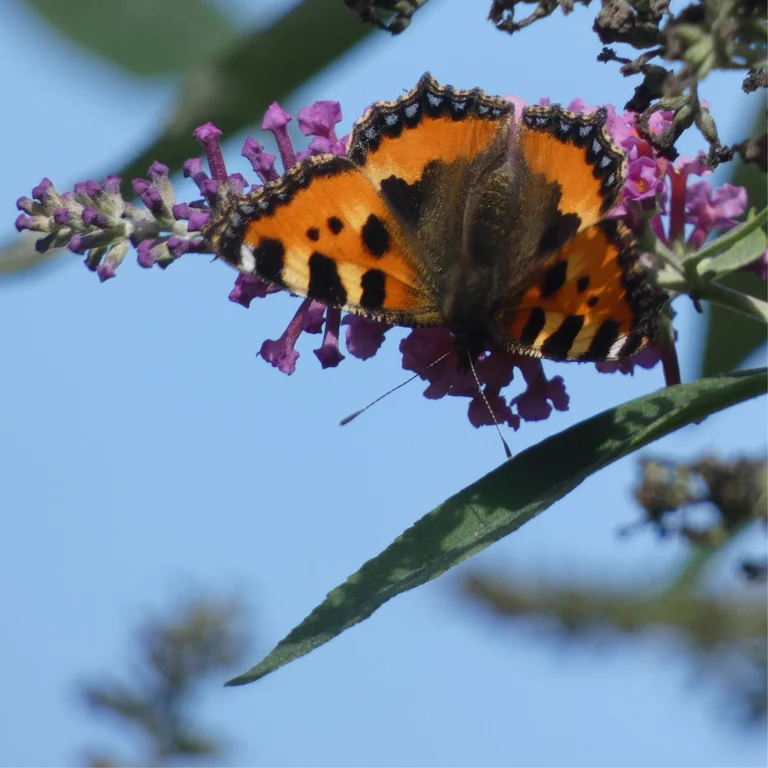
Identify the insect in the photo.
Aglais urticae
